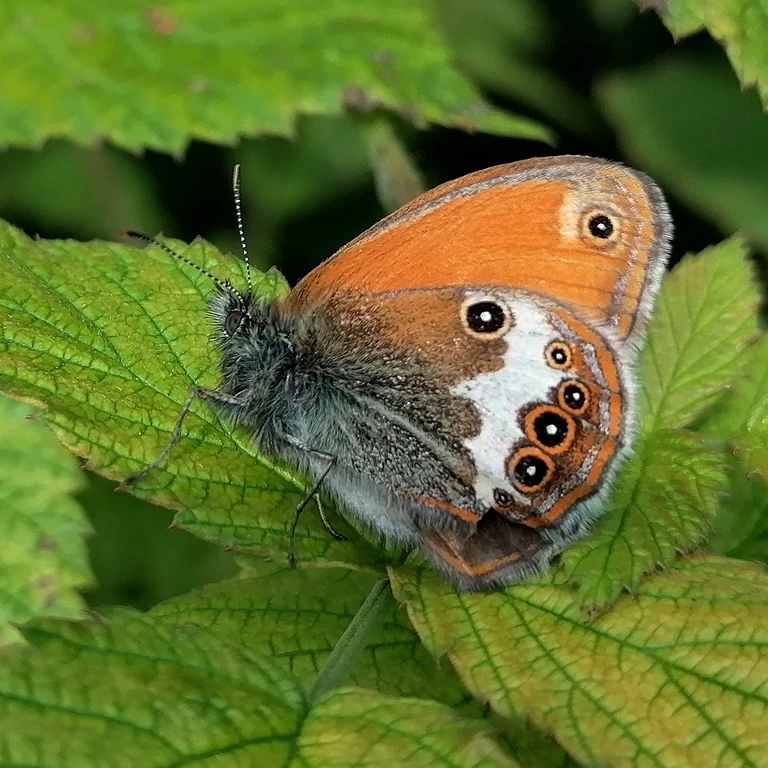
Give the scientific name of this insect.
Coenonympha arcania
